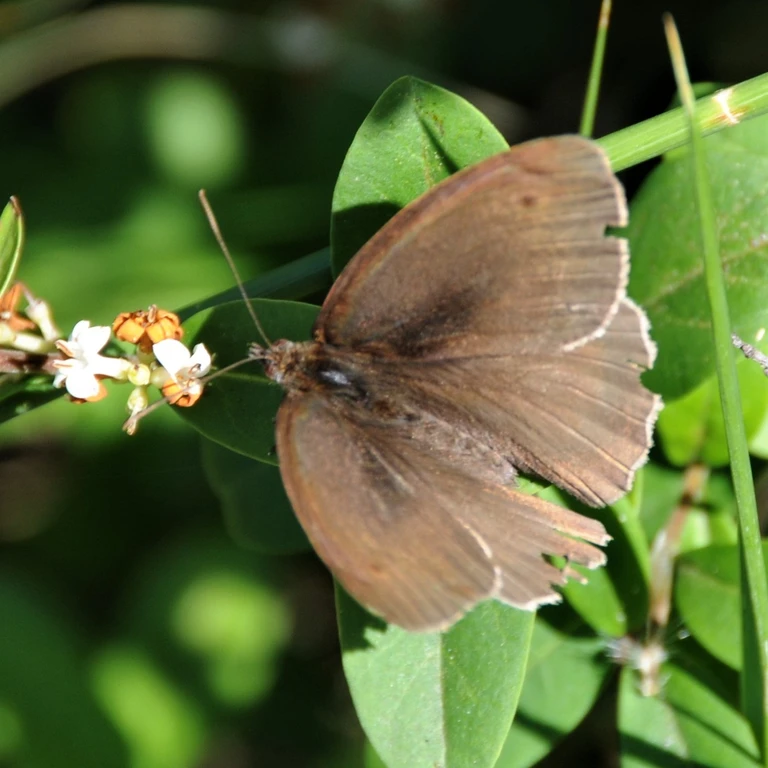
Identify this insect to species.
Maniola jurtina
